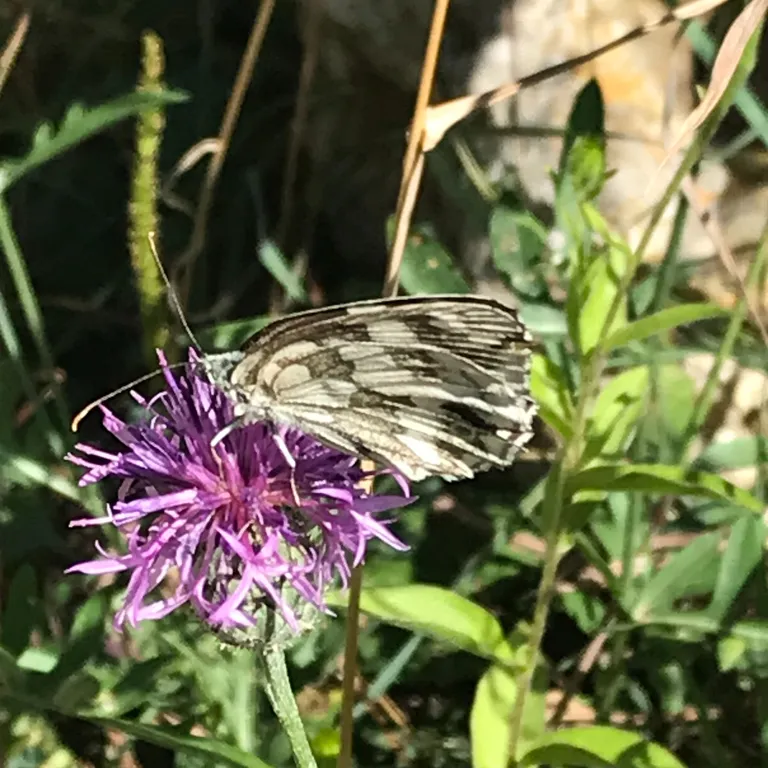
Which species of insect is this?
Melanargia galathea
